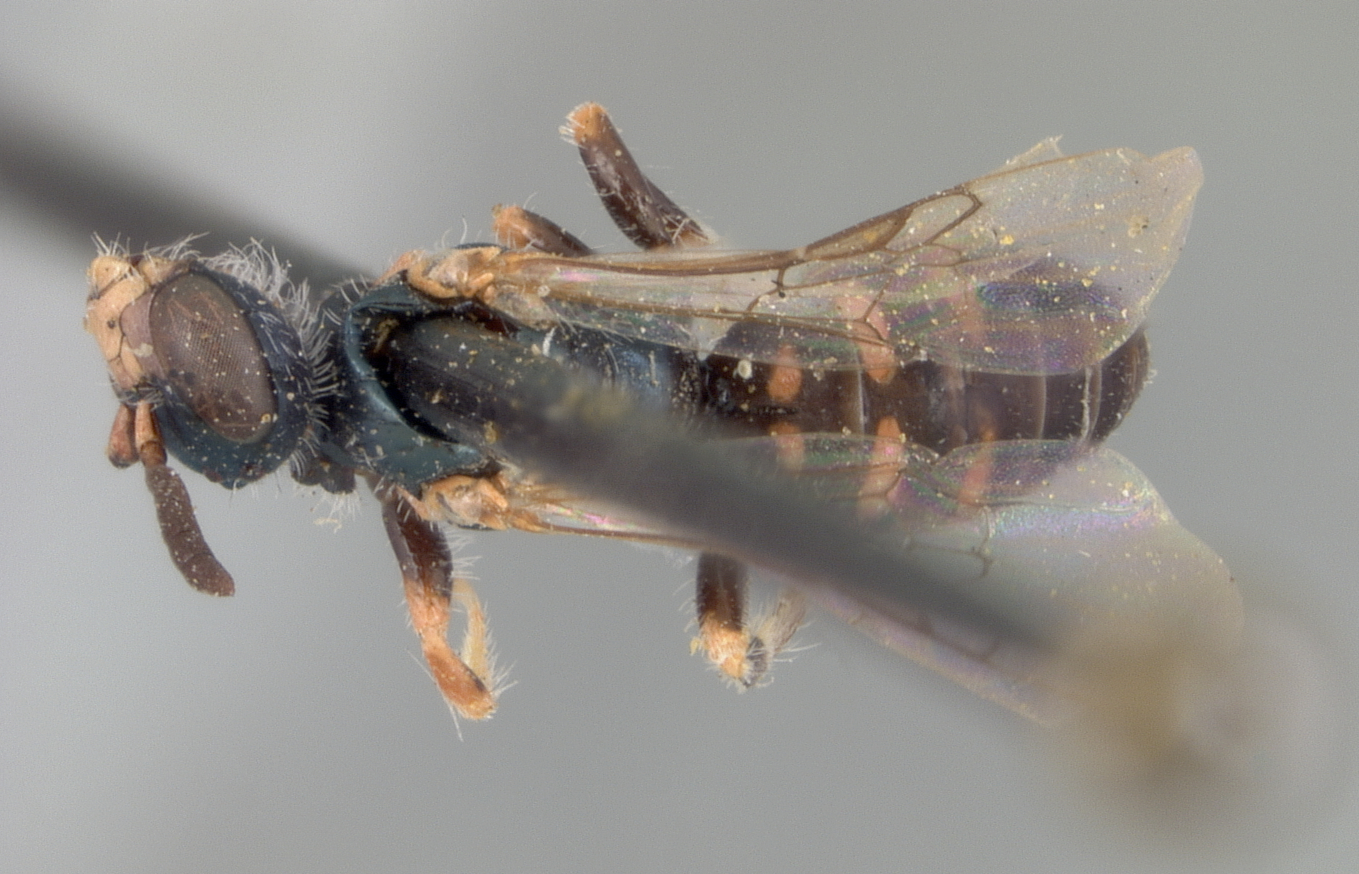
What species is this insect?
Perdita opacifrons
